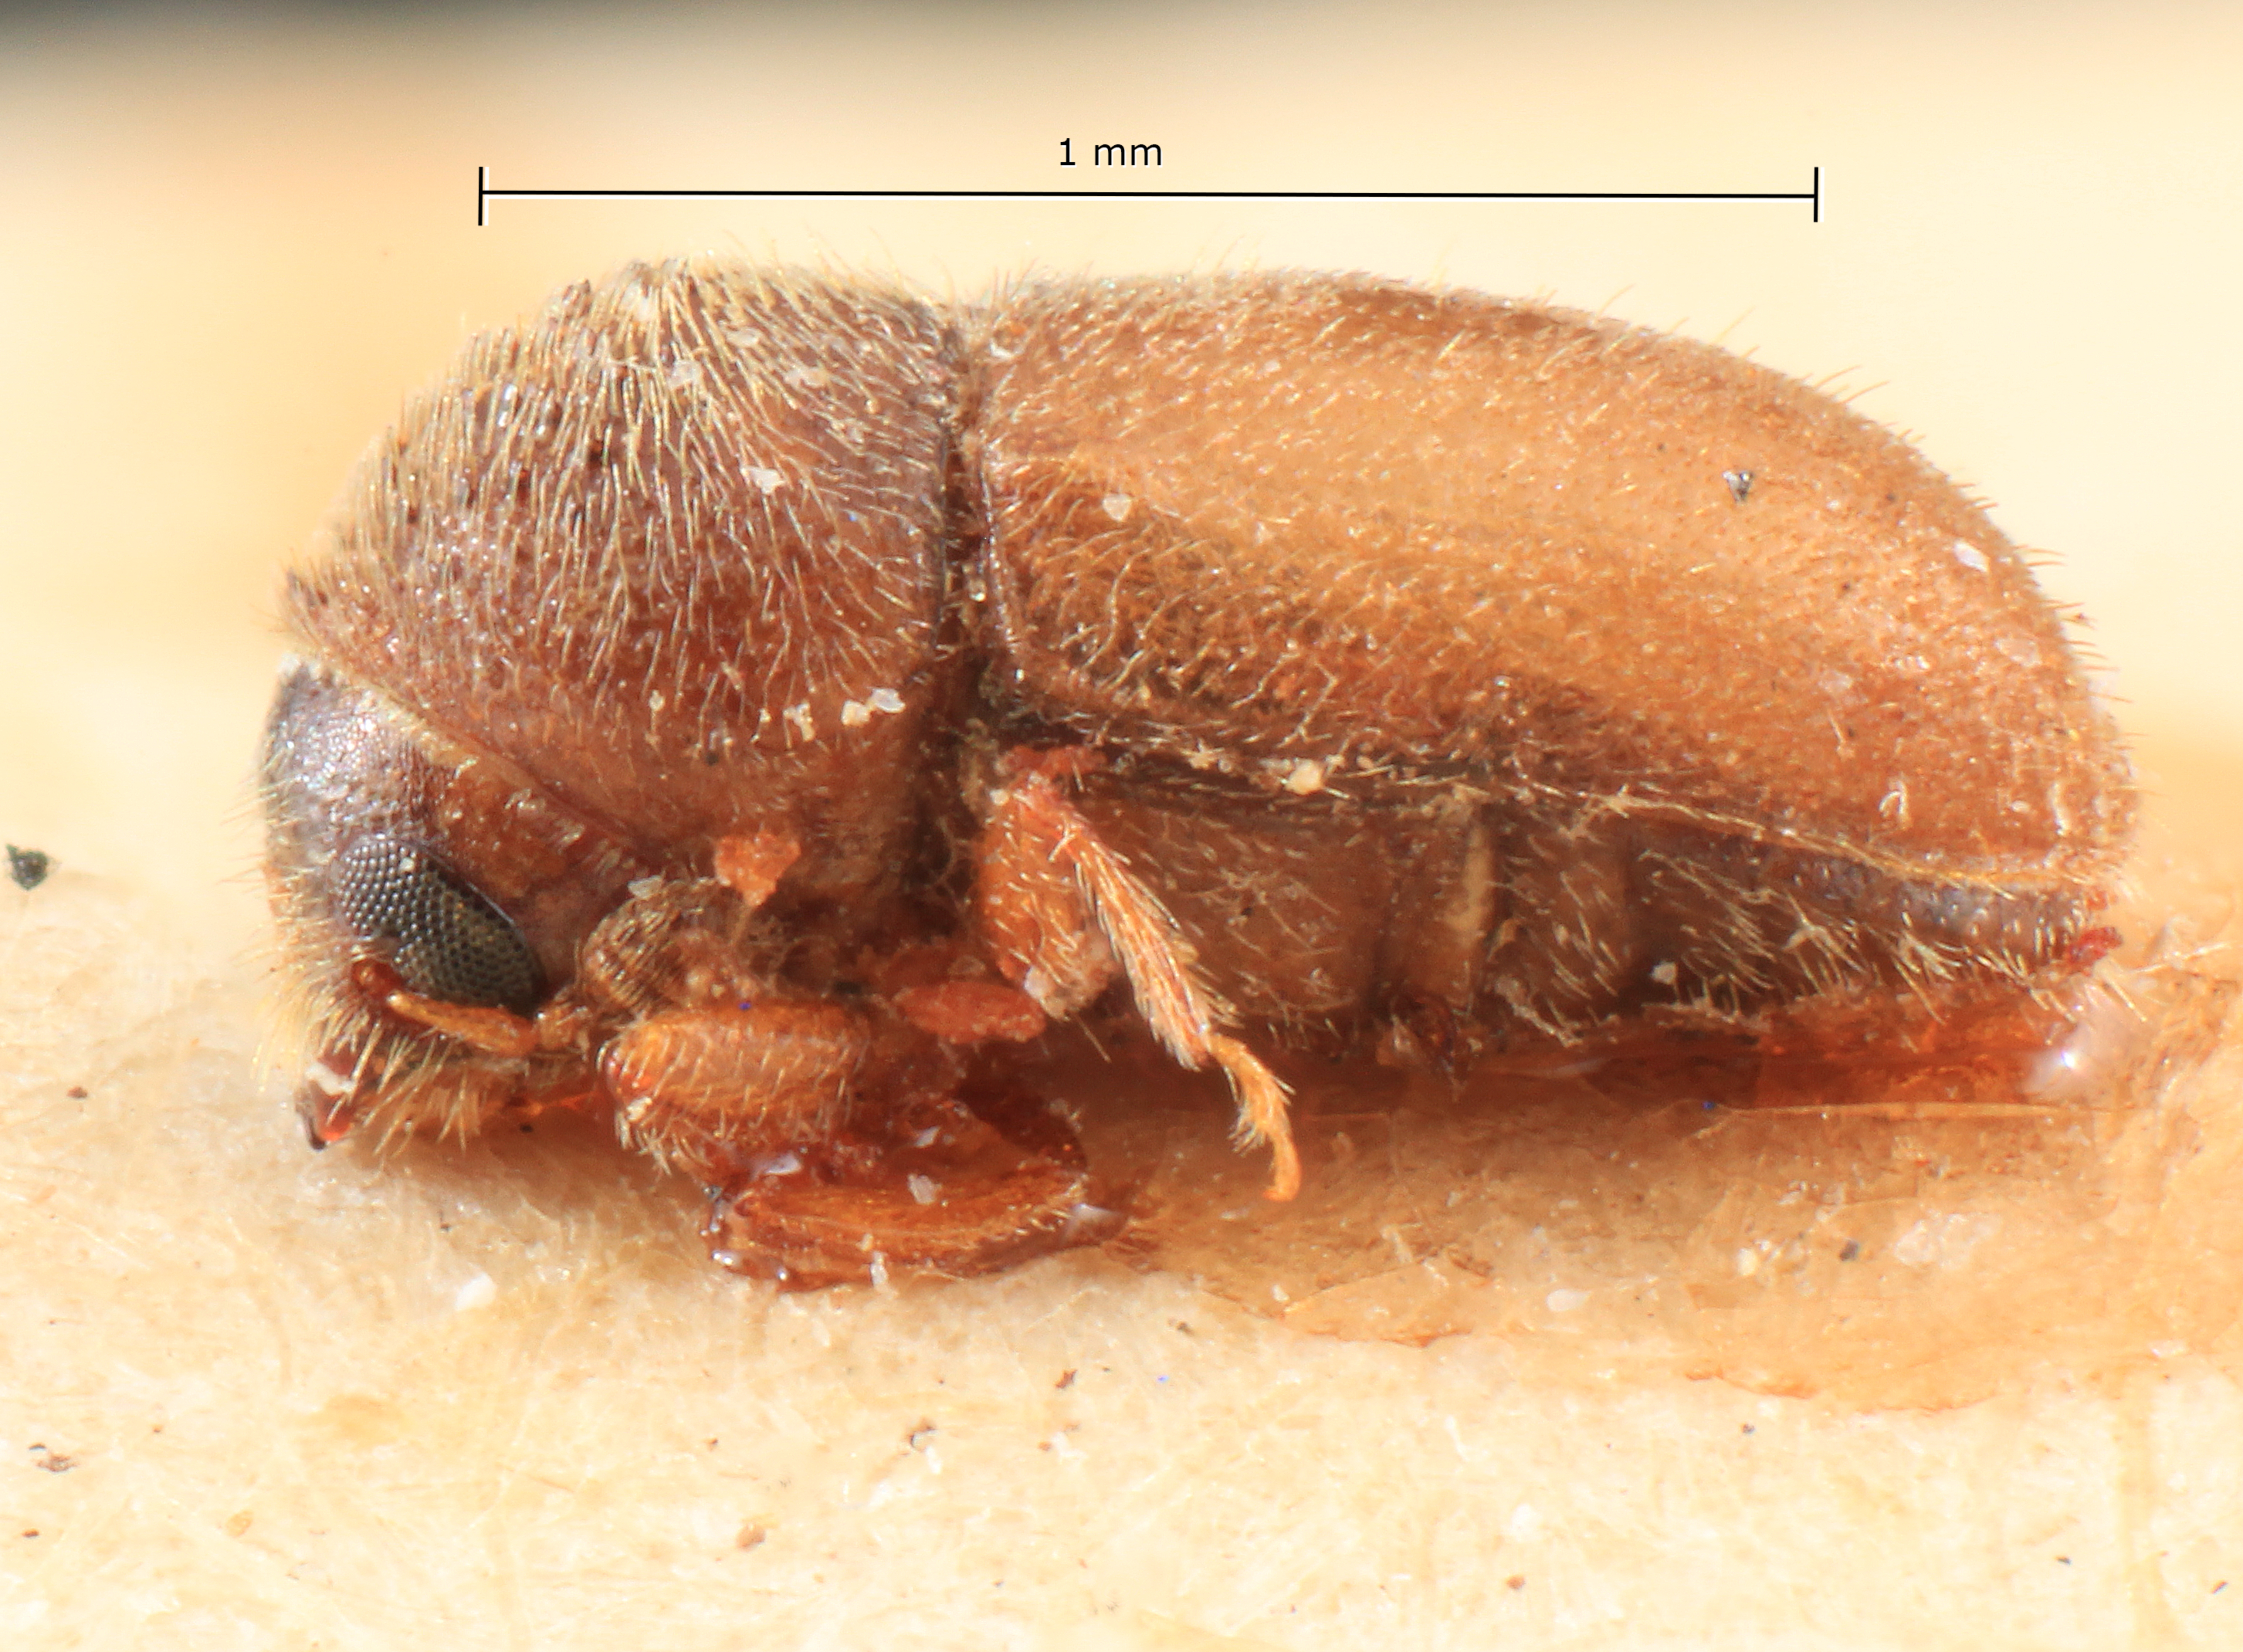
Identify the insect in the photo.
Cryphalus piceus
